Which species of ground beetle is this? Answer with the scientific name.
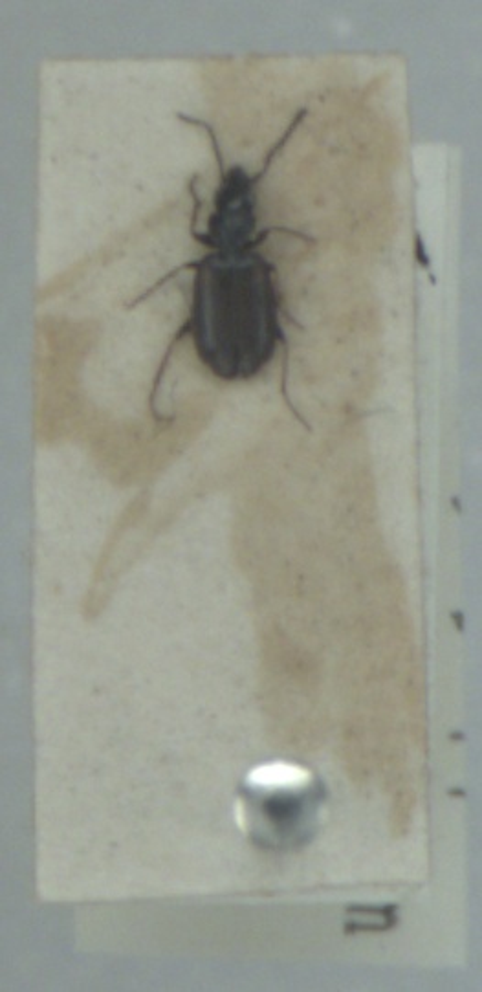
Syntomus obscuroguttatus
